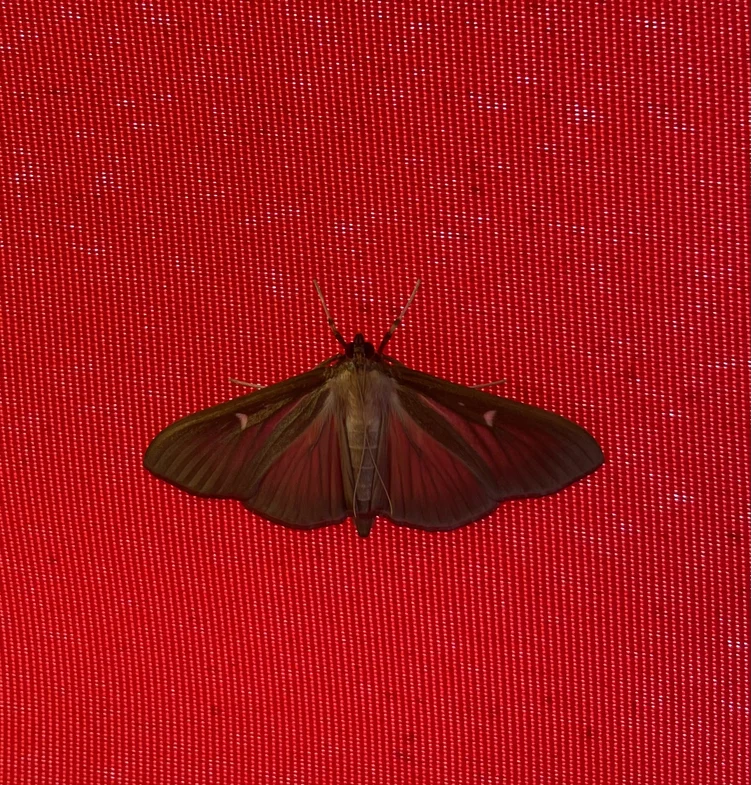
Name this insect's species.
Cydalima perspectalis
